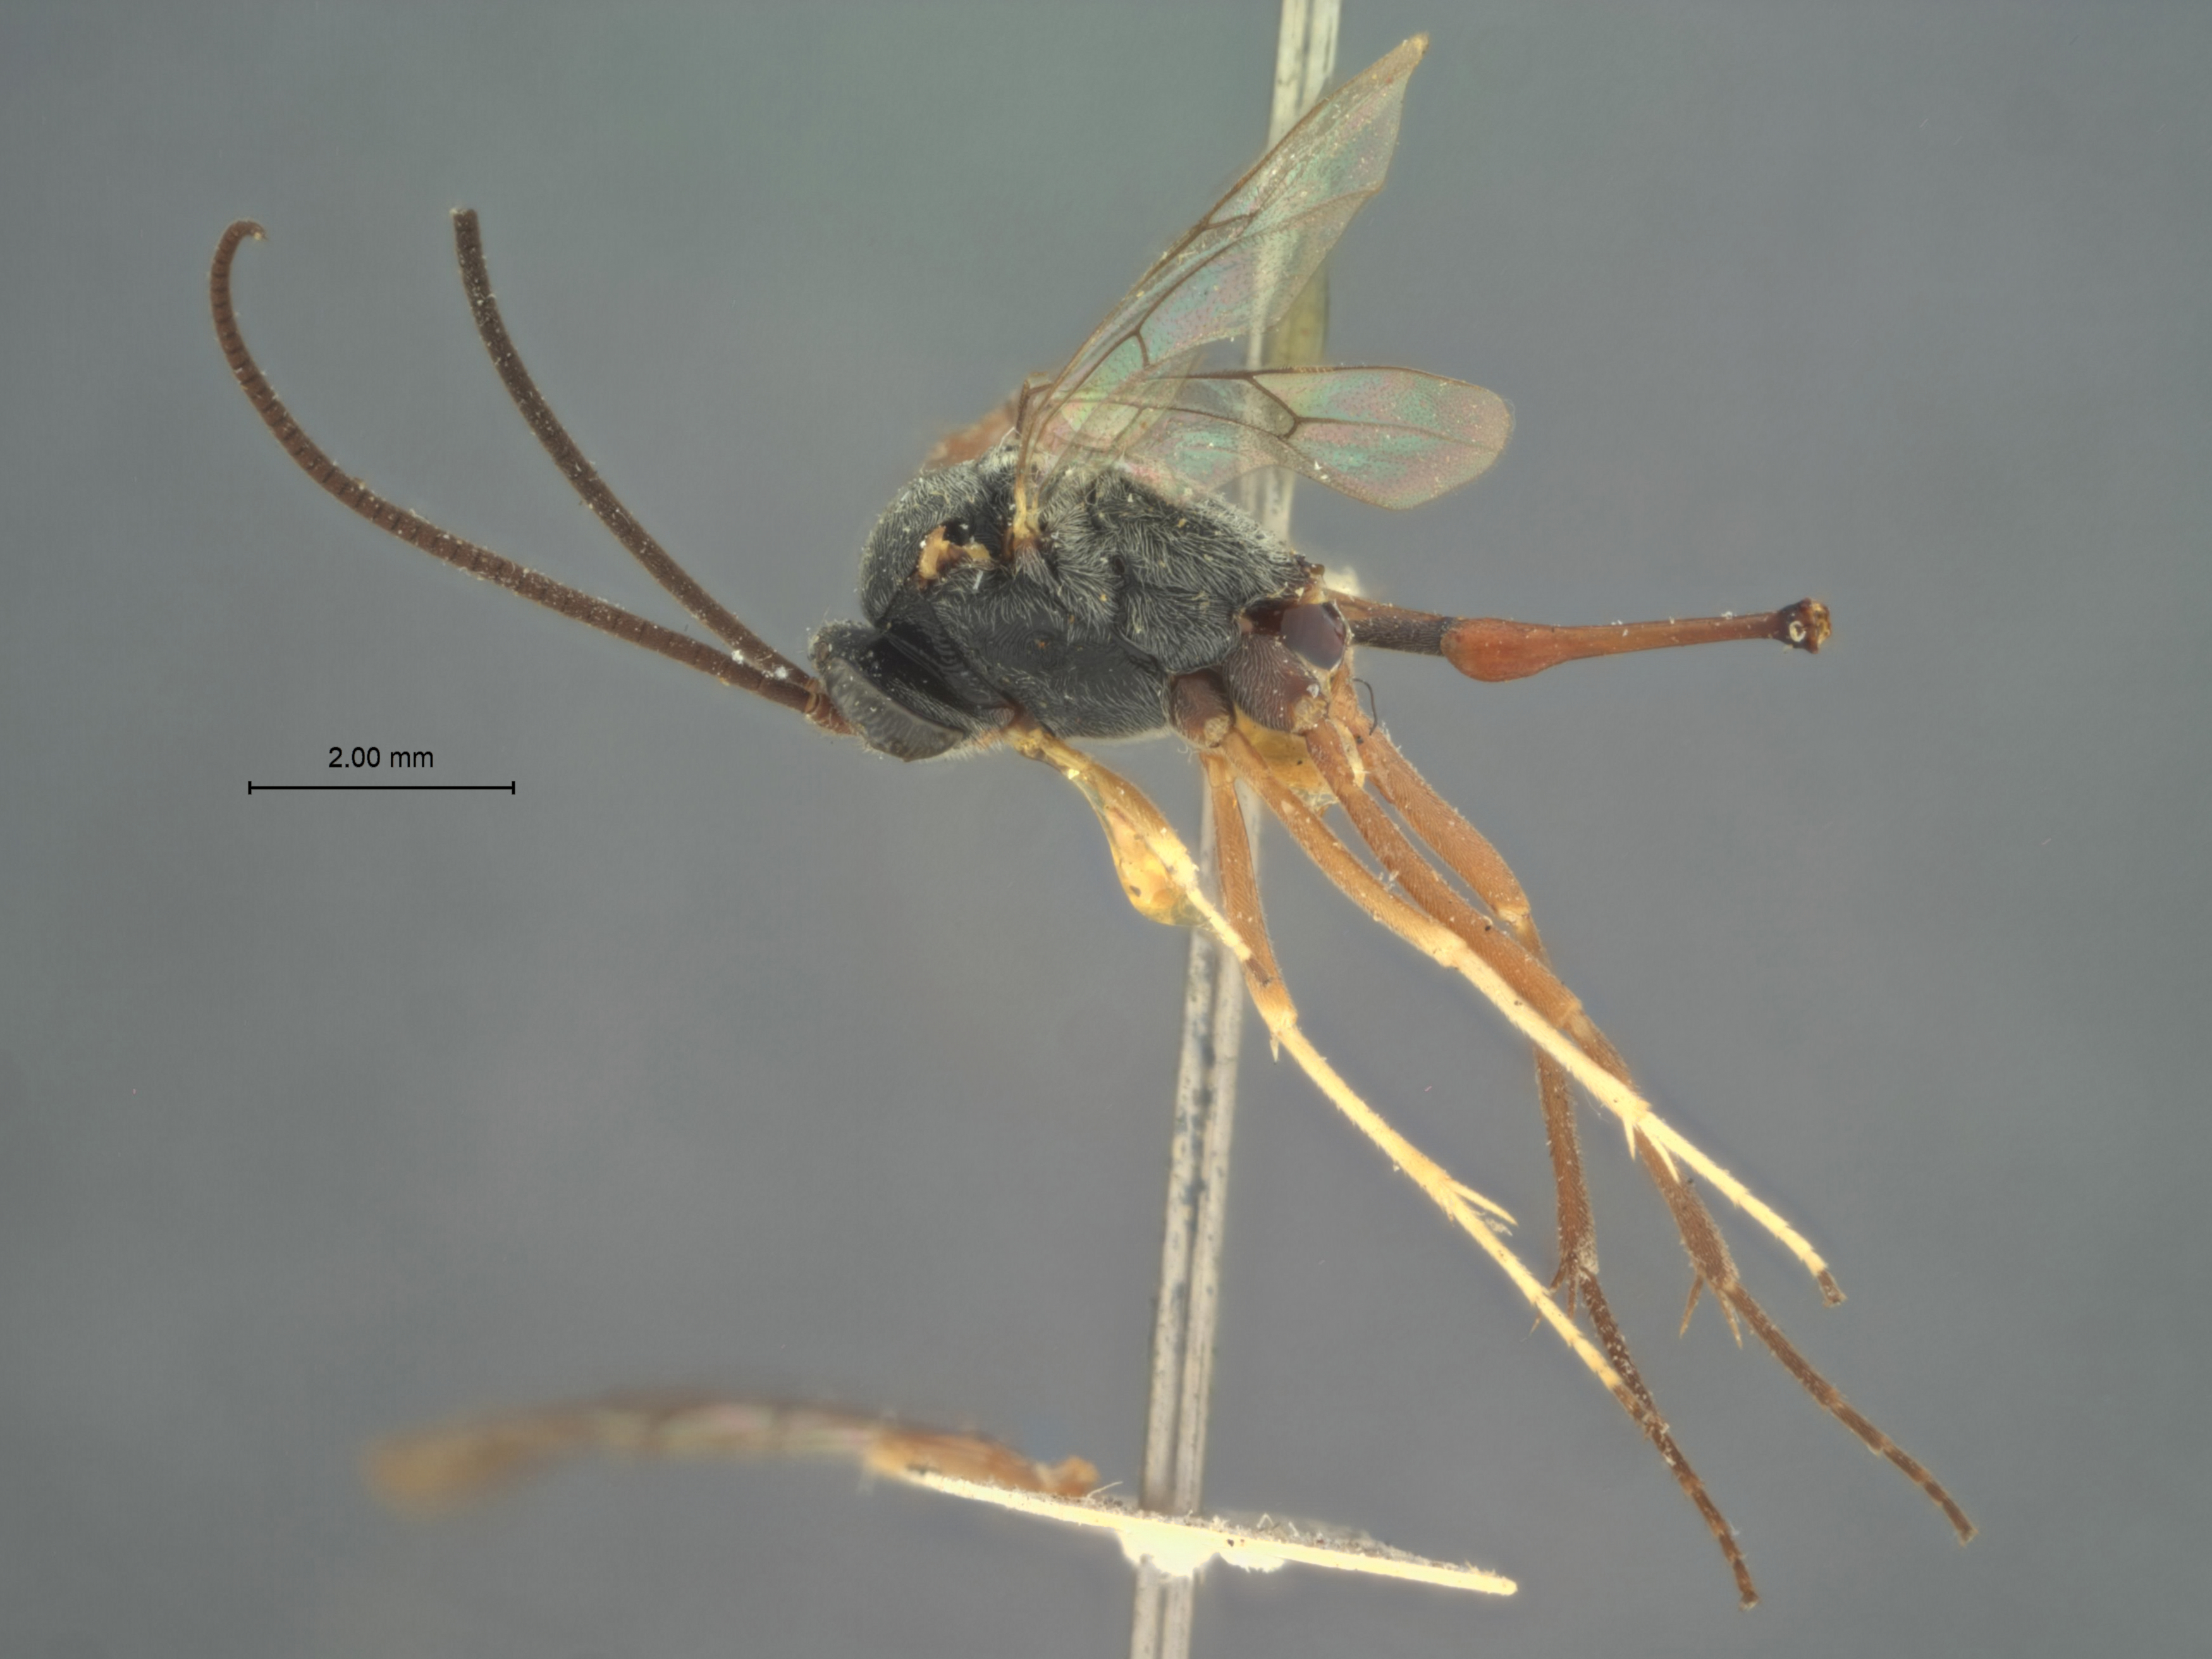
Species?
Campoplex texanus
